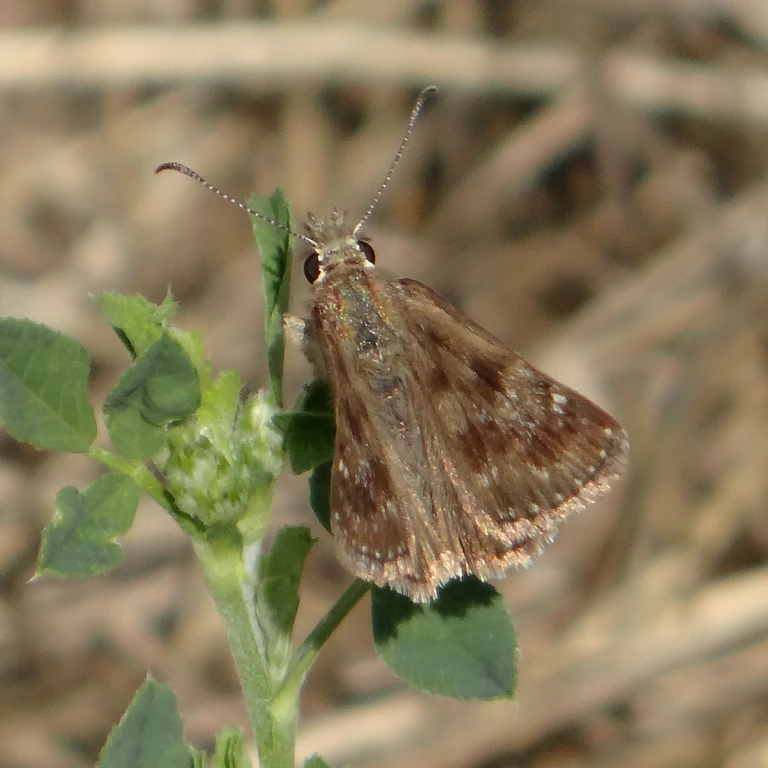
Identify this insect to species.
Erynnis tages
